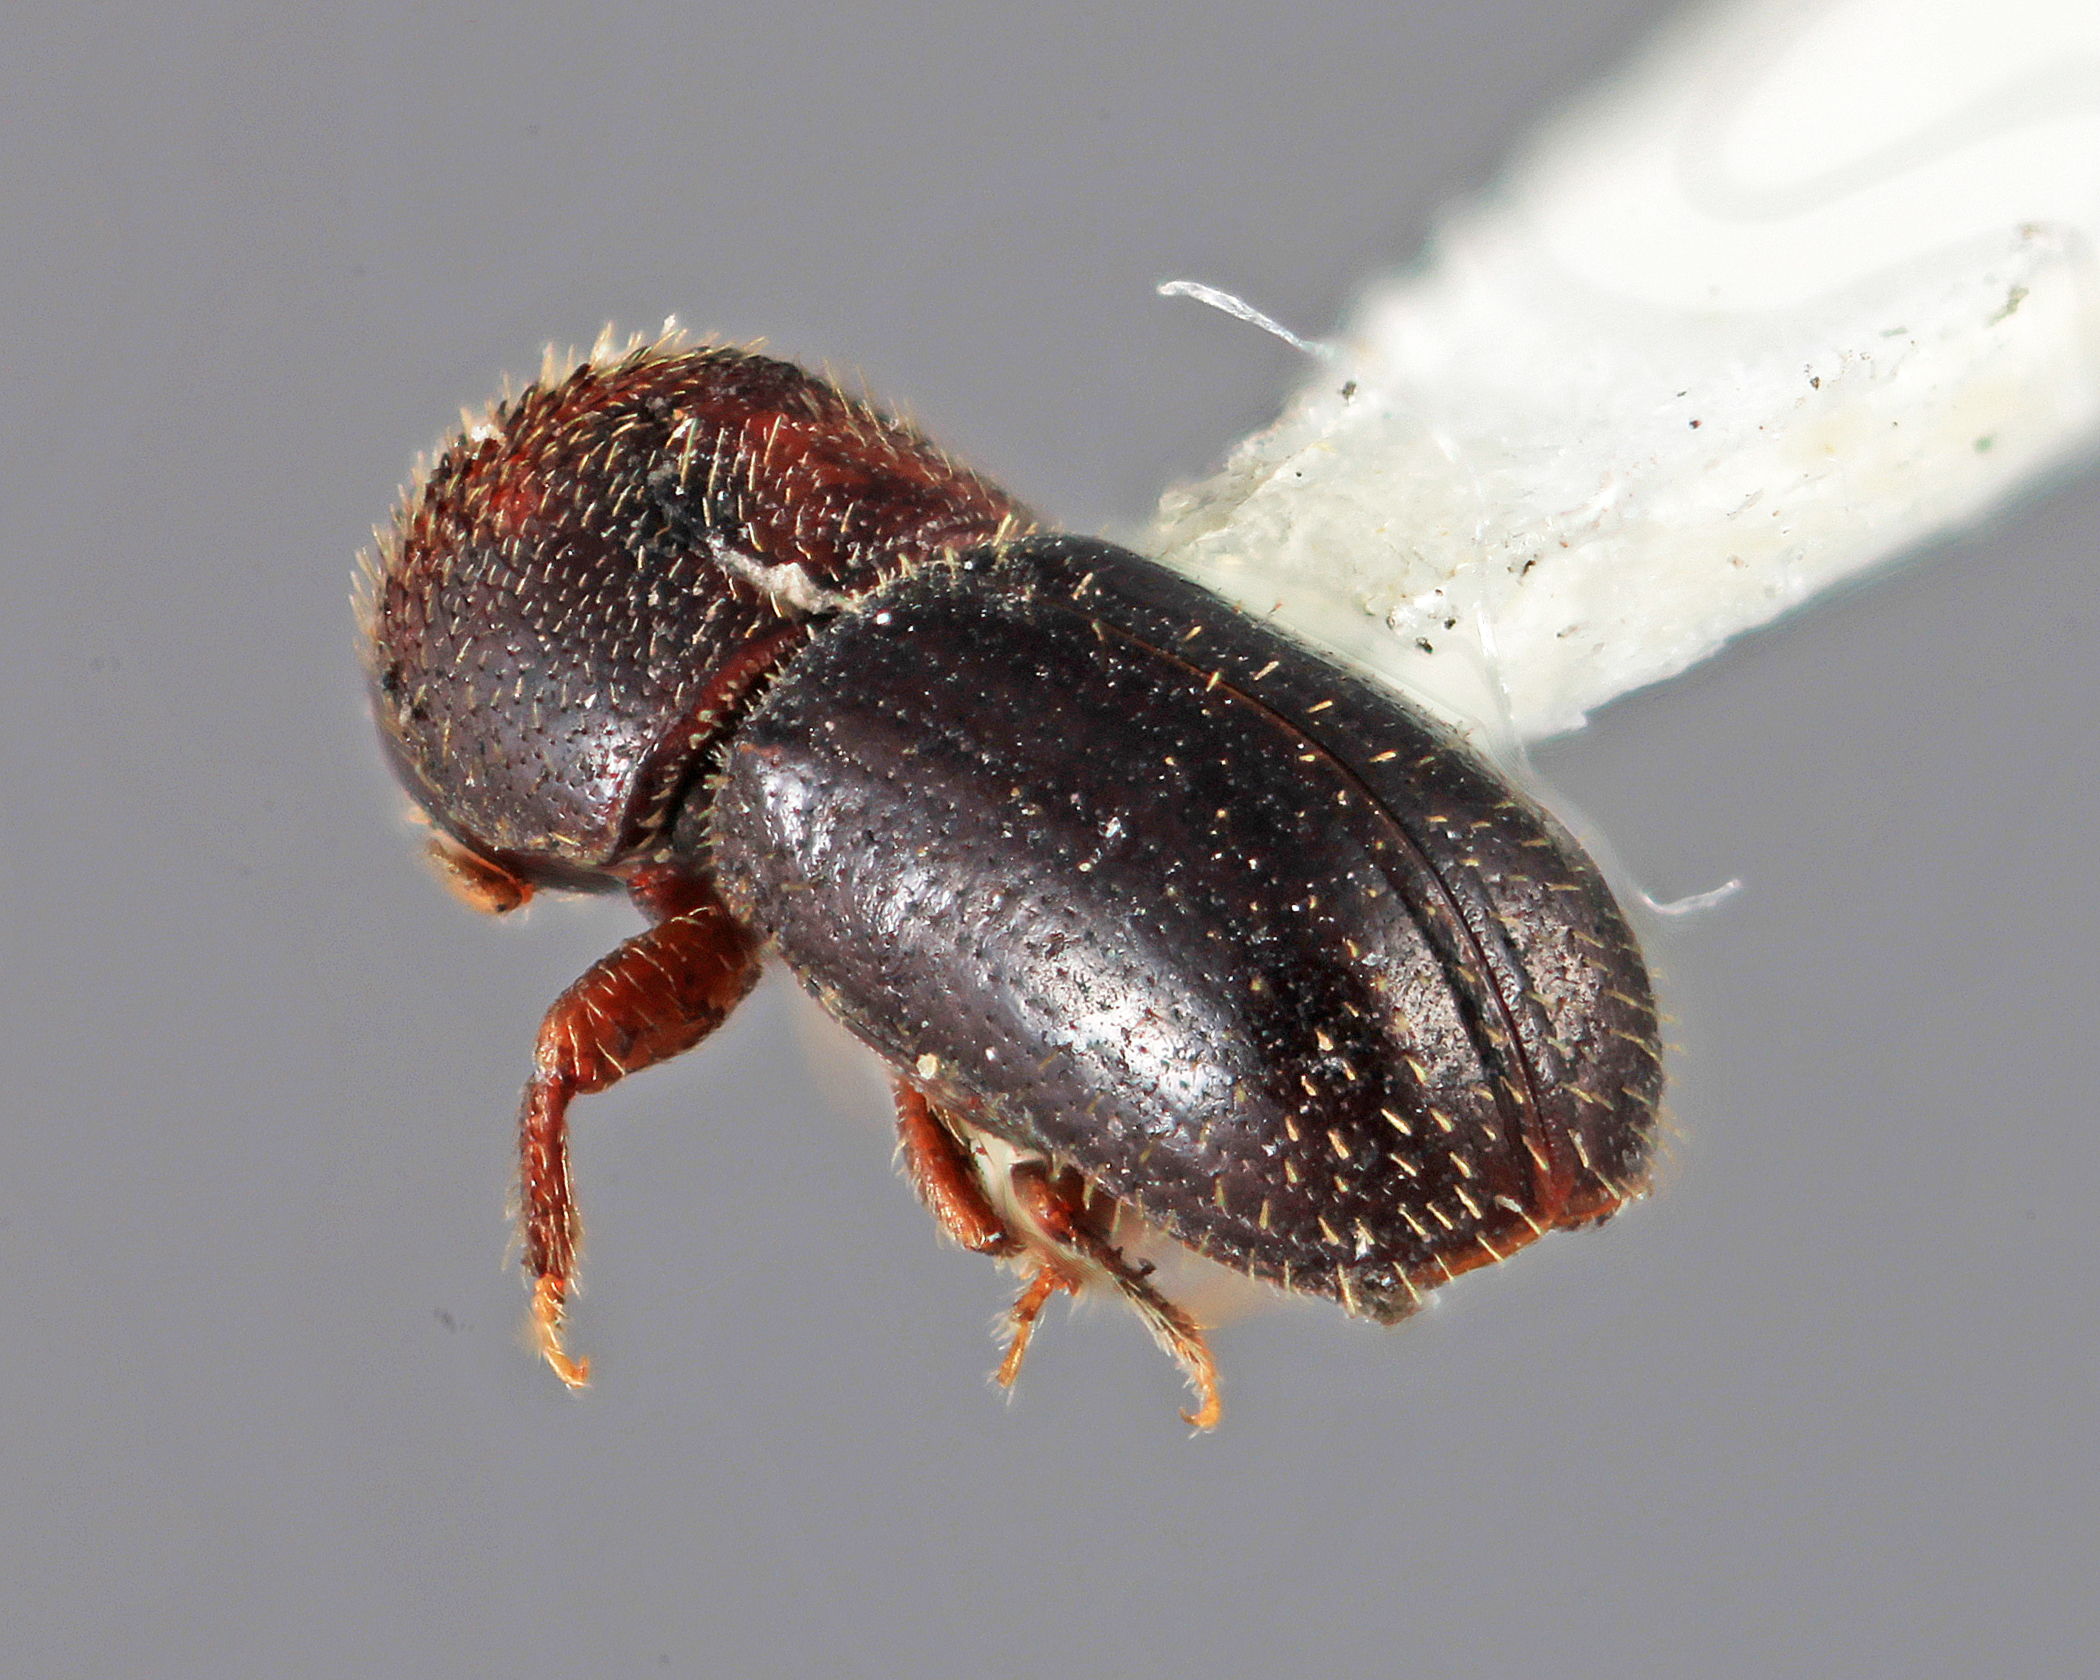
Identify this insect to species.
Cryptocarenus tropicalis
